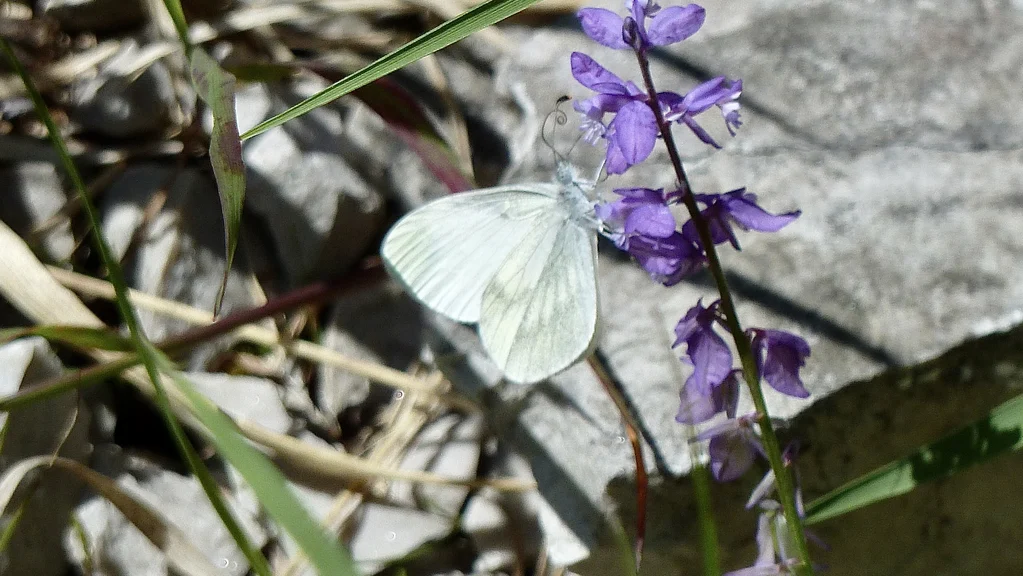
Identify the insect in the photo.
Leptidea sinapis/juvernica
